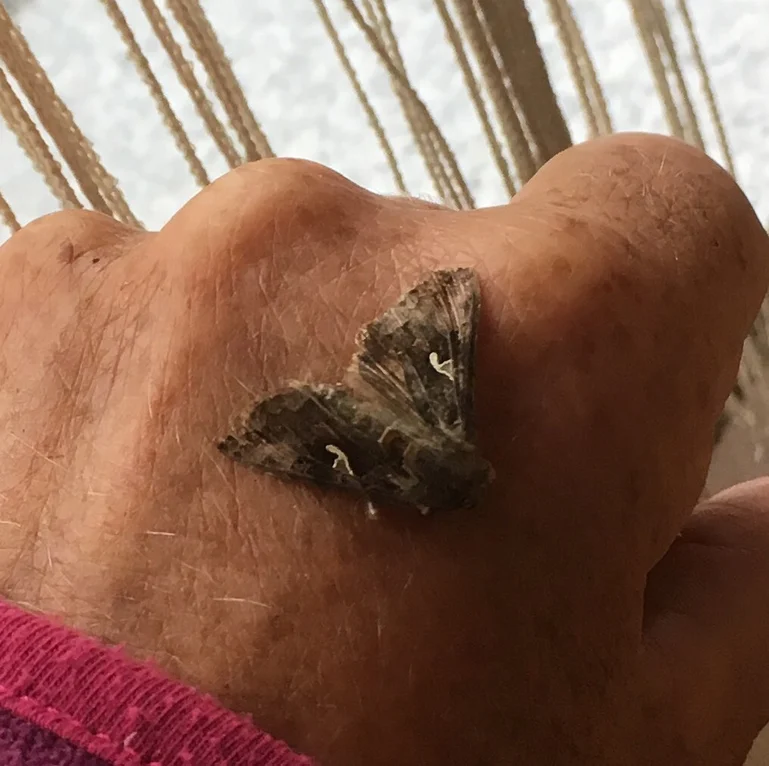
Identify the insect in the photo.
Autographa gamma
